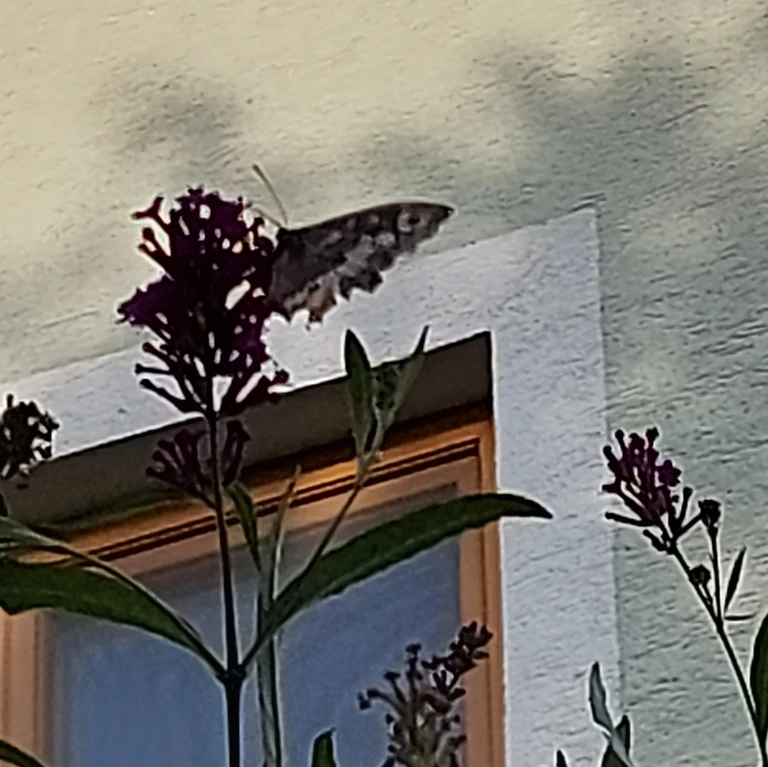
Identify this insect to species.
Brintesia circe
